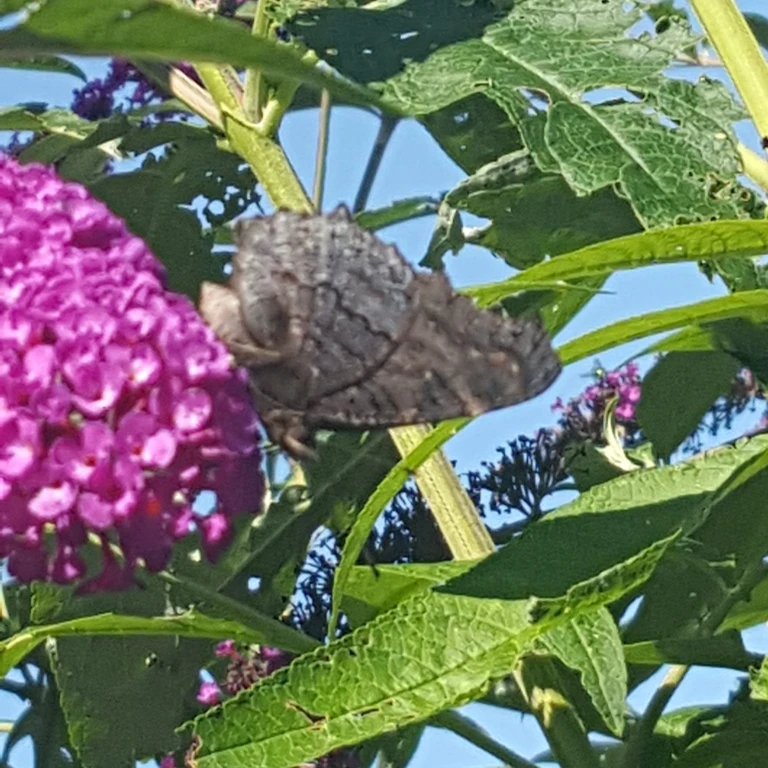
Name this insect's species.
Aglais io
